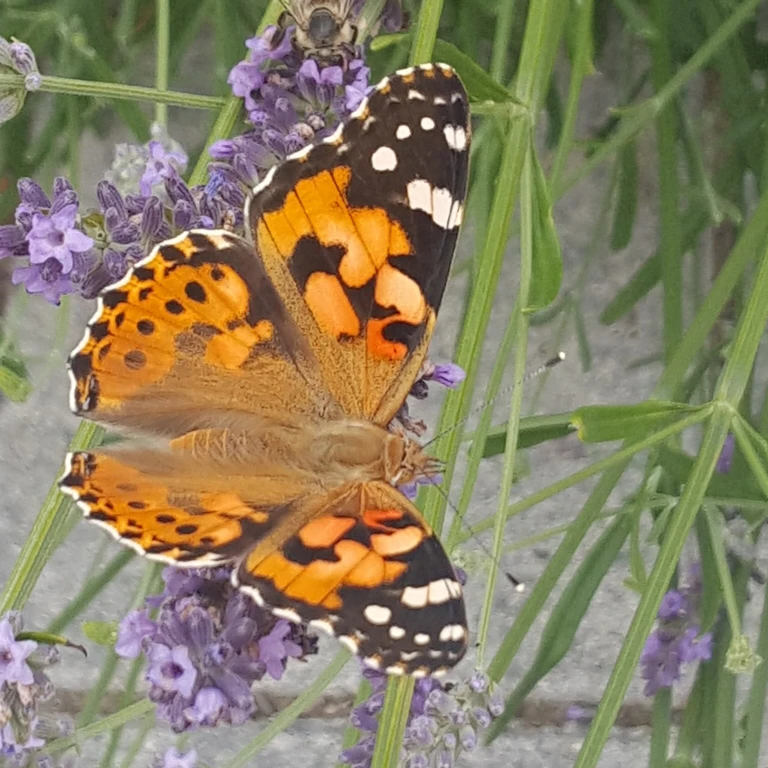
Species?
Vanessa cardui
